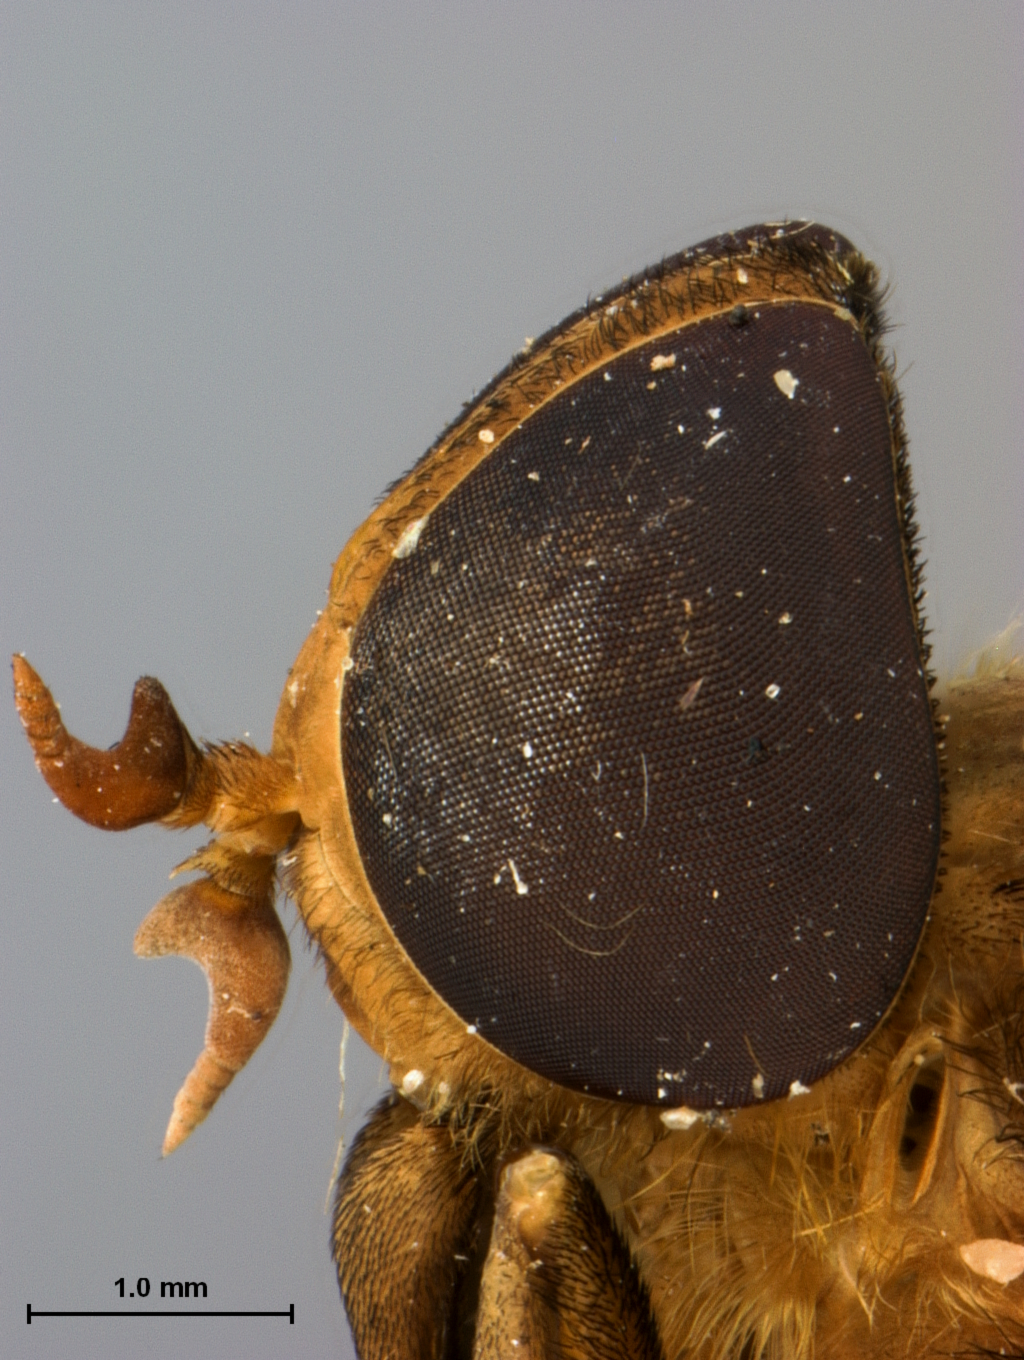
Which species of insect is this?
Cryptotylus stonei
